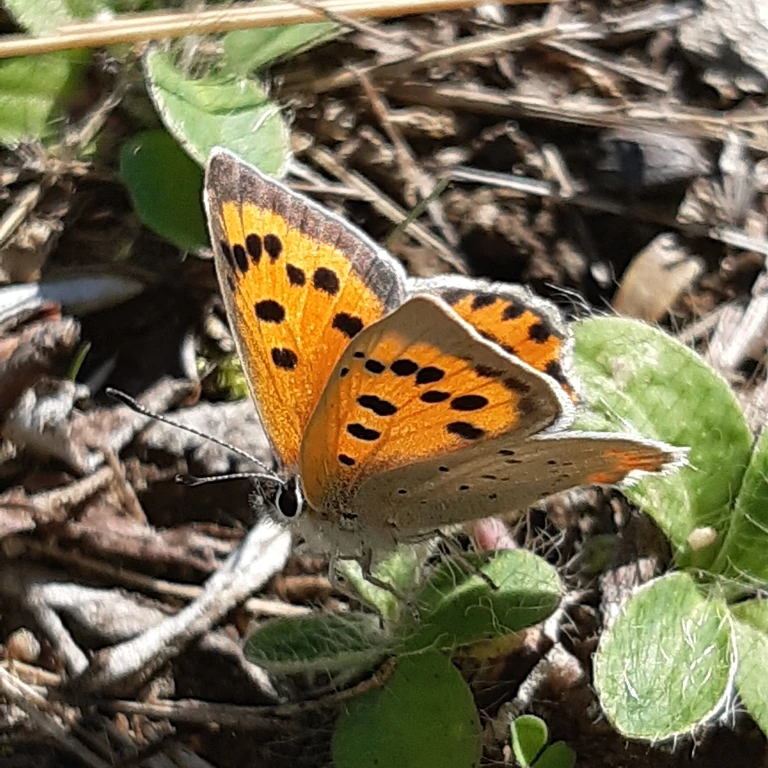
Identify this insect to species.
Lycaena phlaeas
